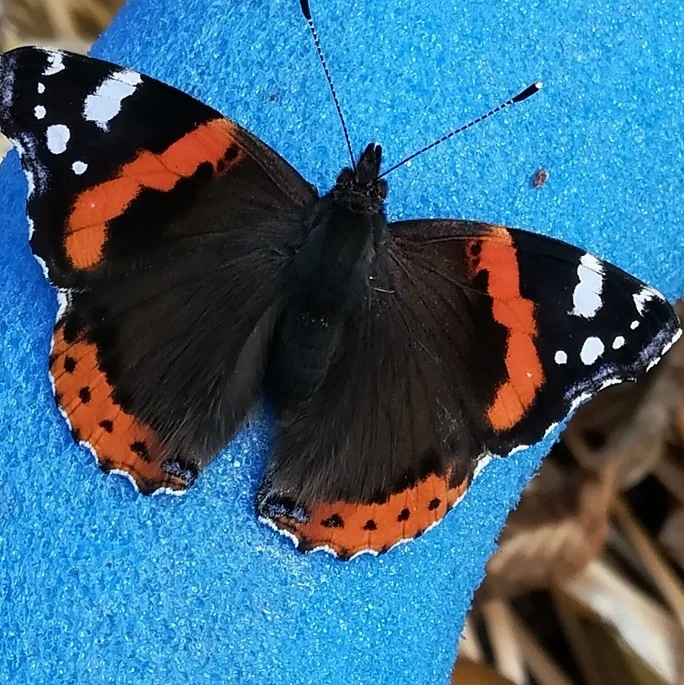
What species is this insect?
Vanessa atalanta
